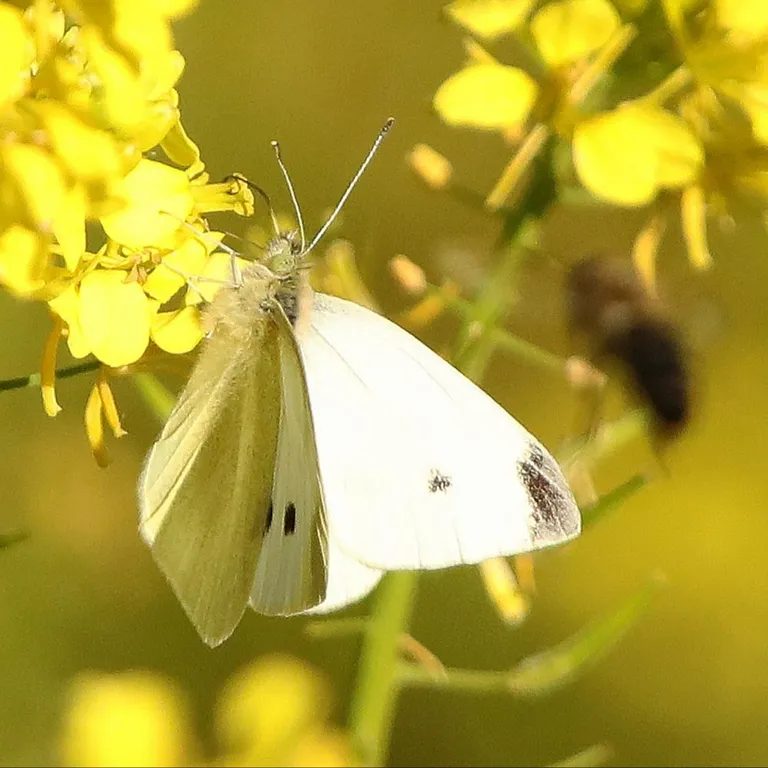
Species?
Pieris rapae
